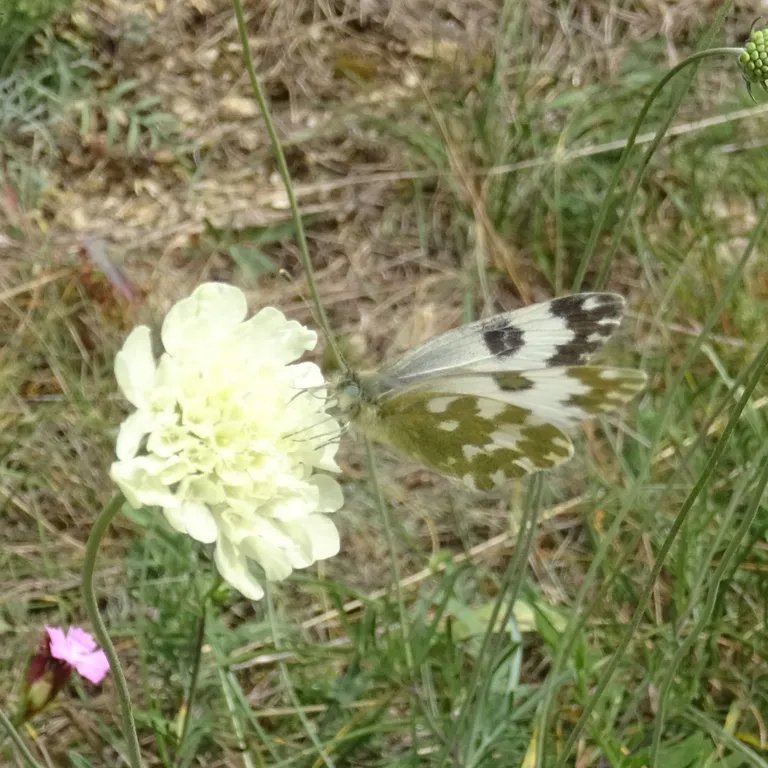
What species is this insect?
Pontia edusa
